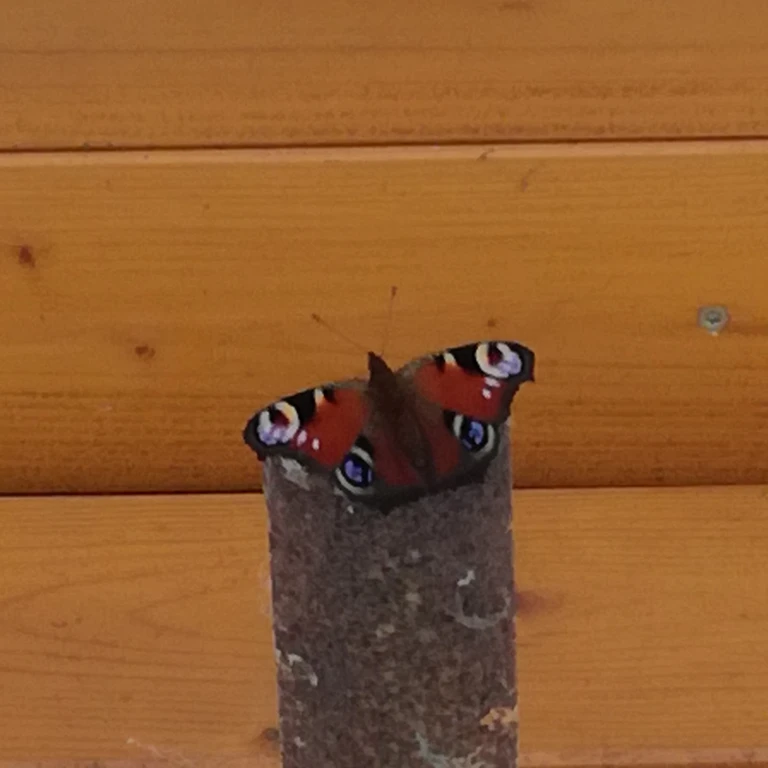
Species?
Aglais io
